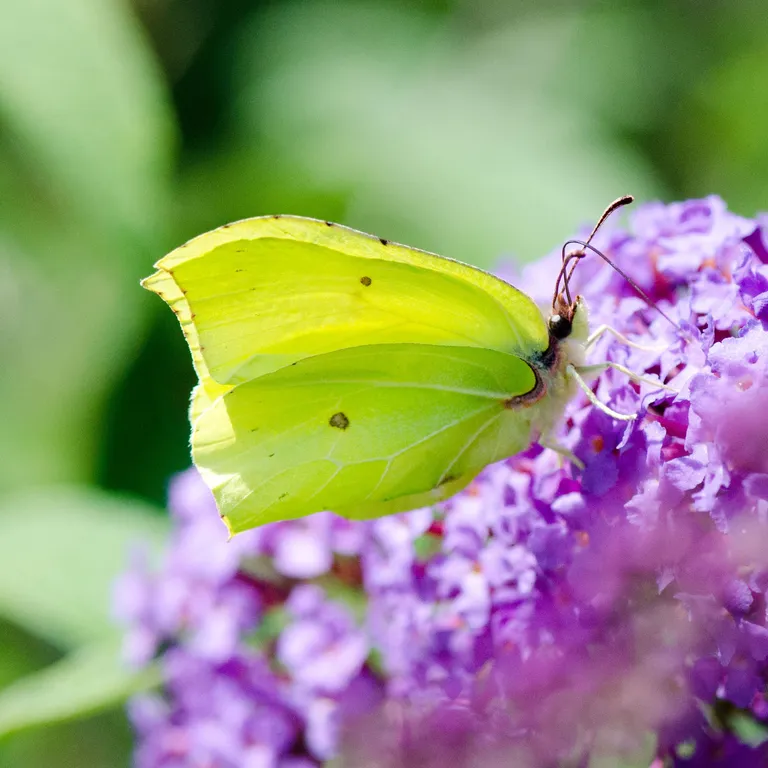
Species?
Gonepteryx rhamni
